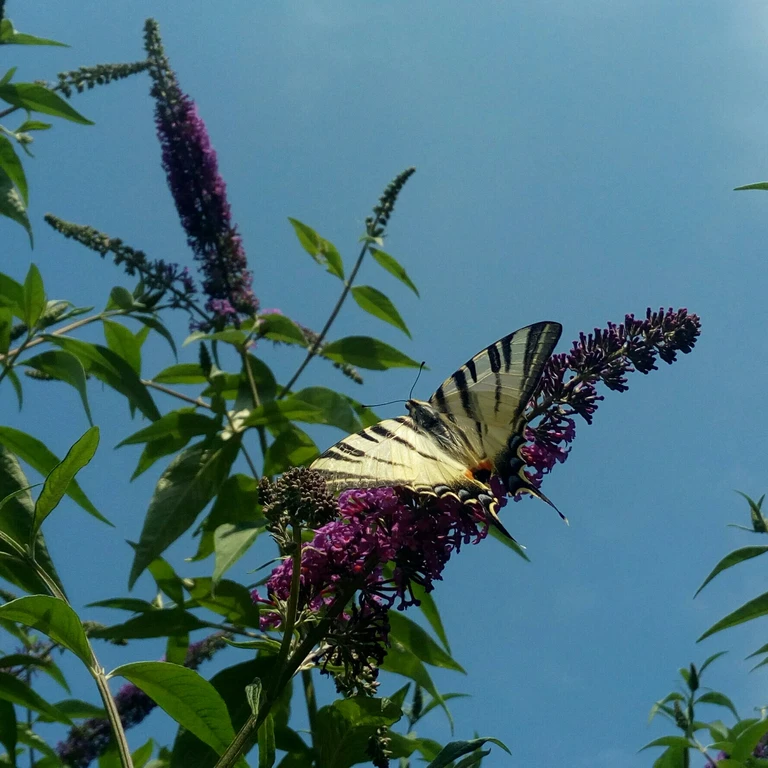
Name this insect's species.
Iphiclides podalirius
